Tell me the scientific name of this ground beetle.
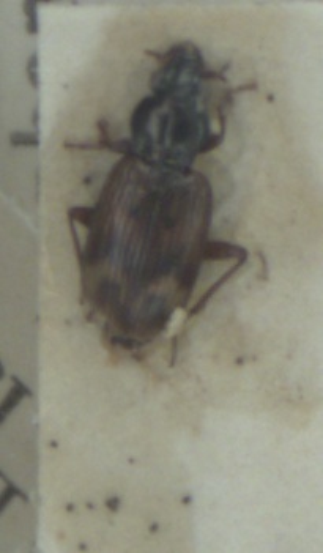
Bembidion dentellum
